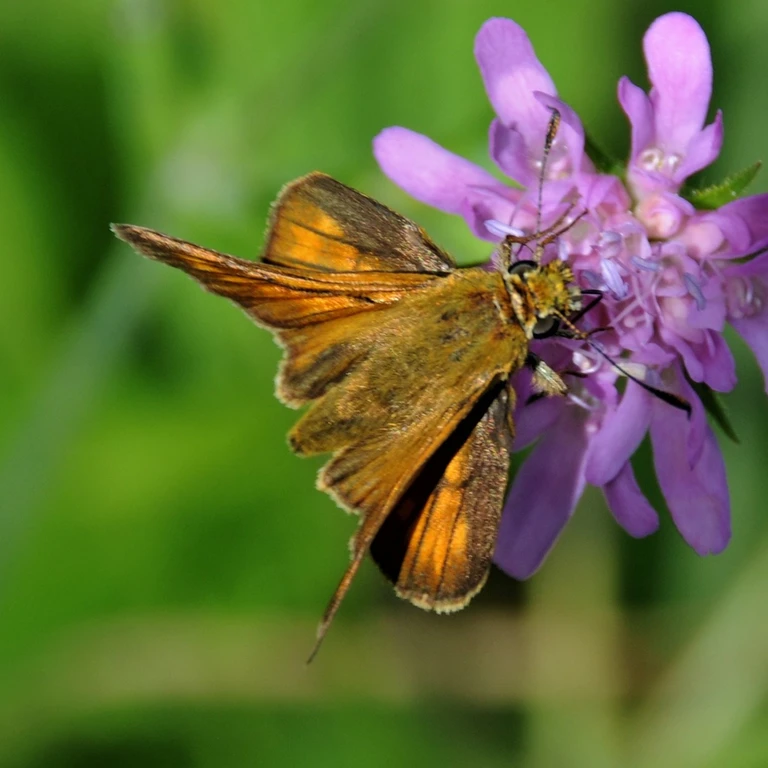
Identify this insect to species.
Ochlodes sylvanus (also Ochlodes venata)
